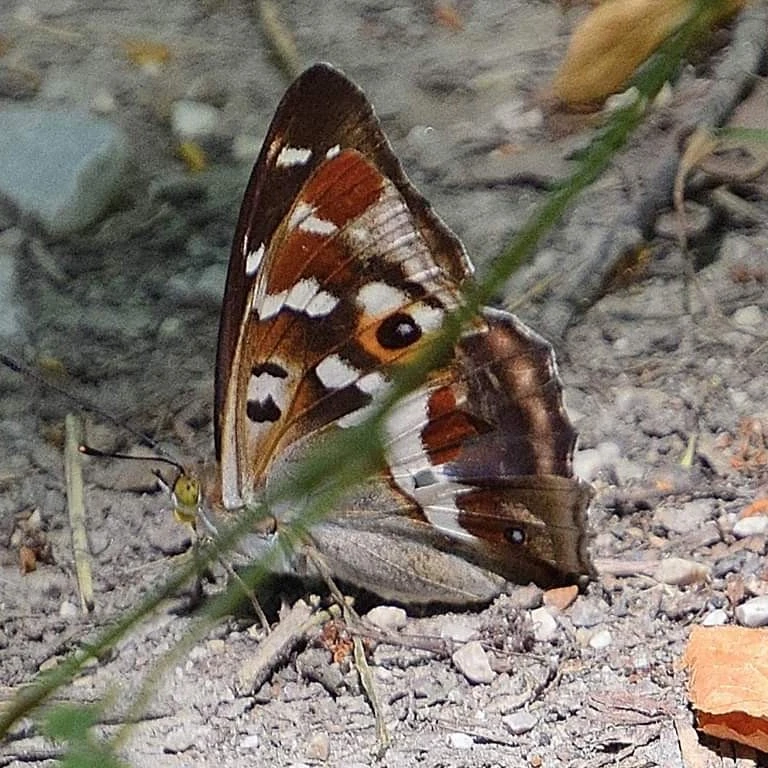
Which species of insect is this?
Apatura iris
